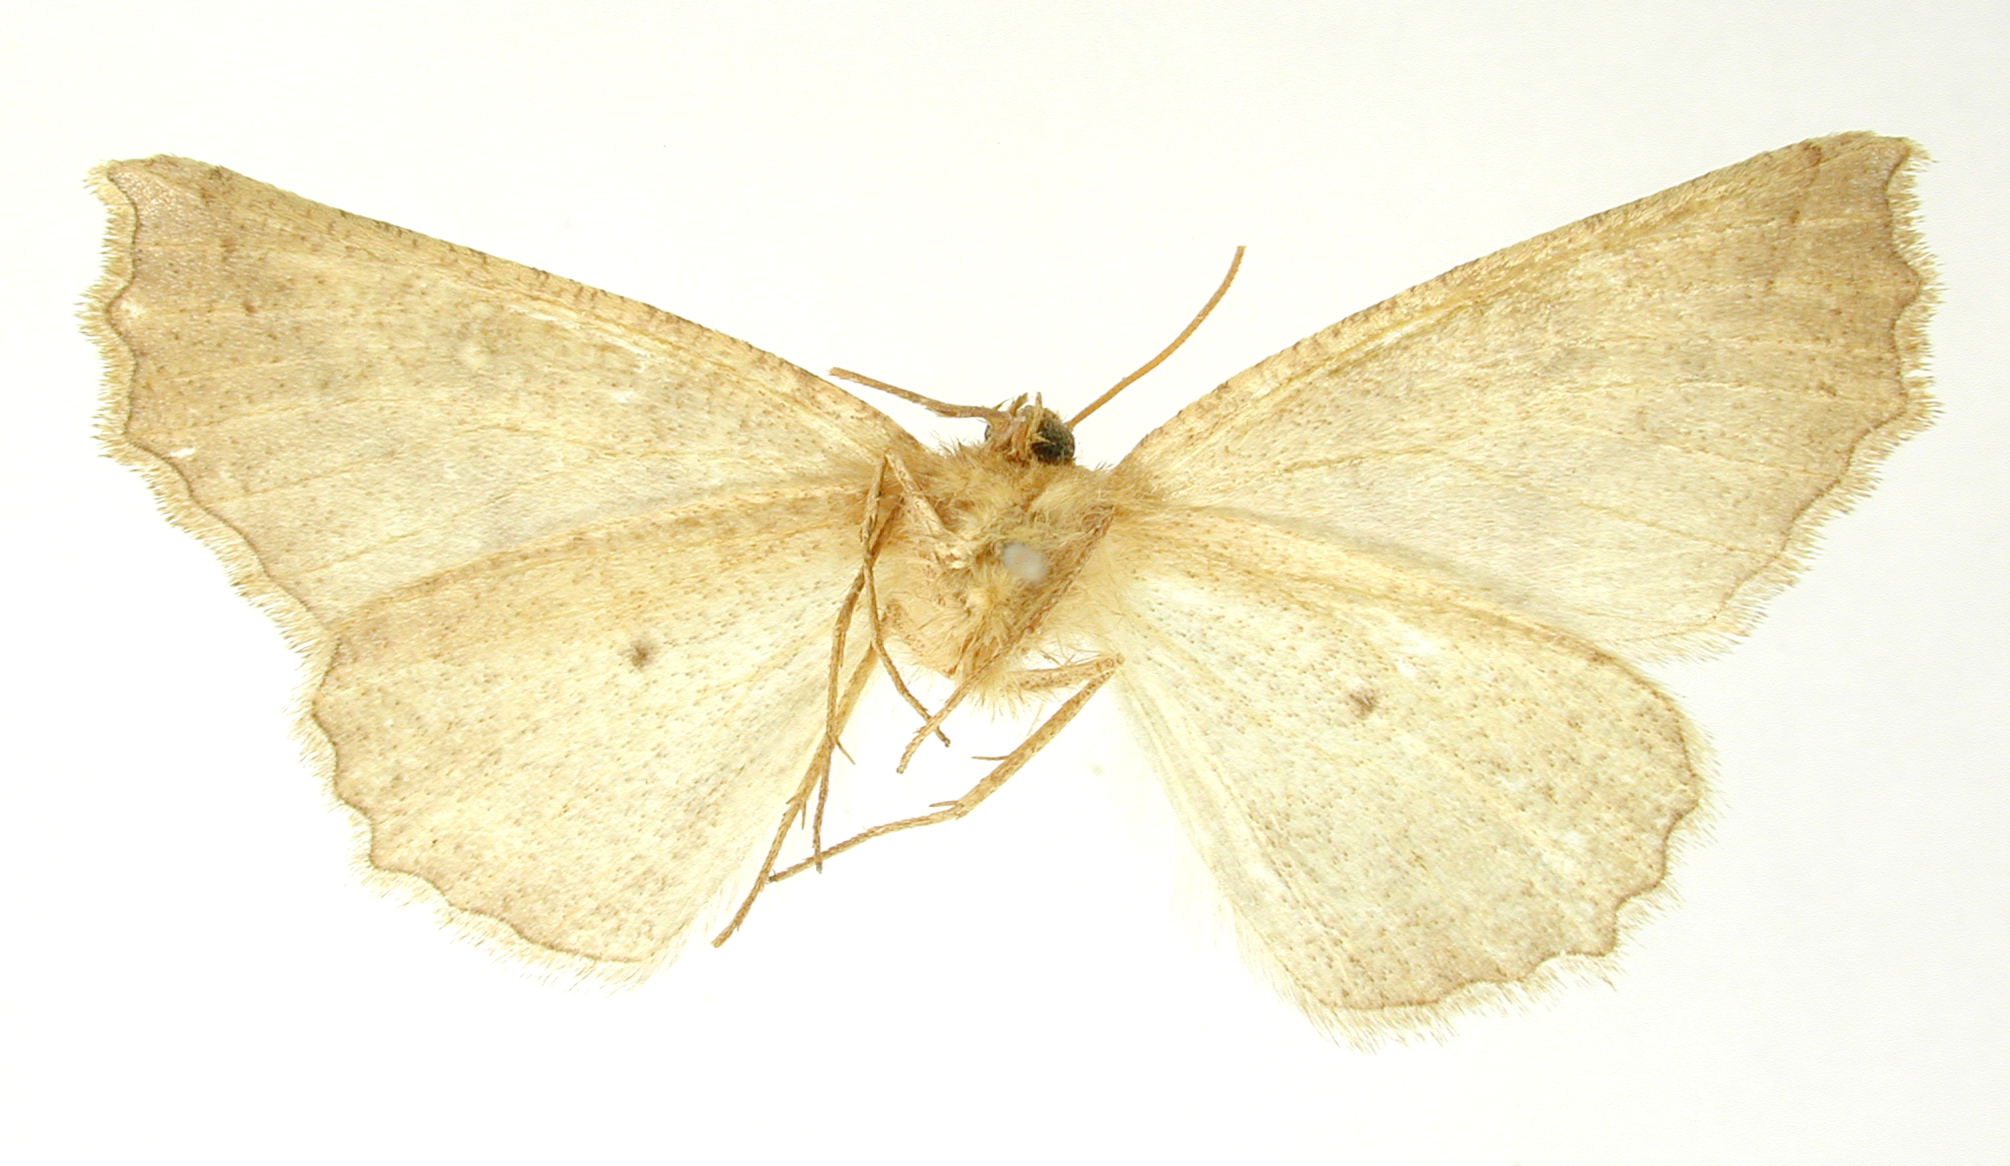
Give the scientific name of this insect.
Cnephora facala
